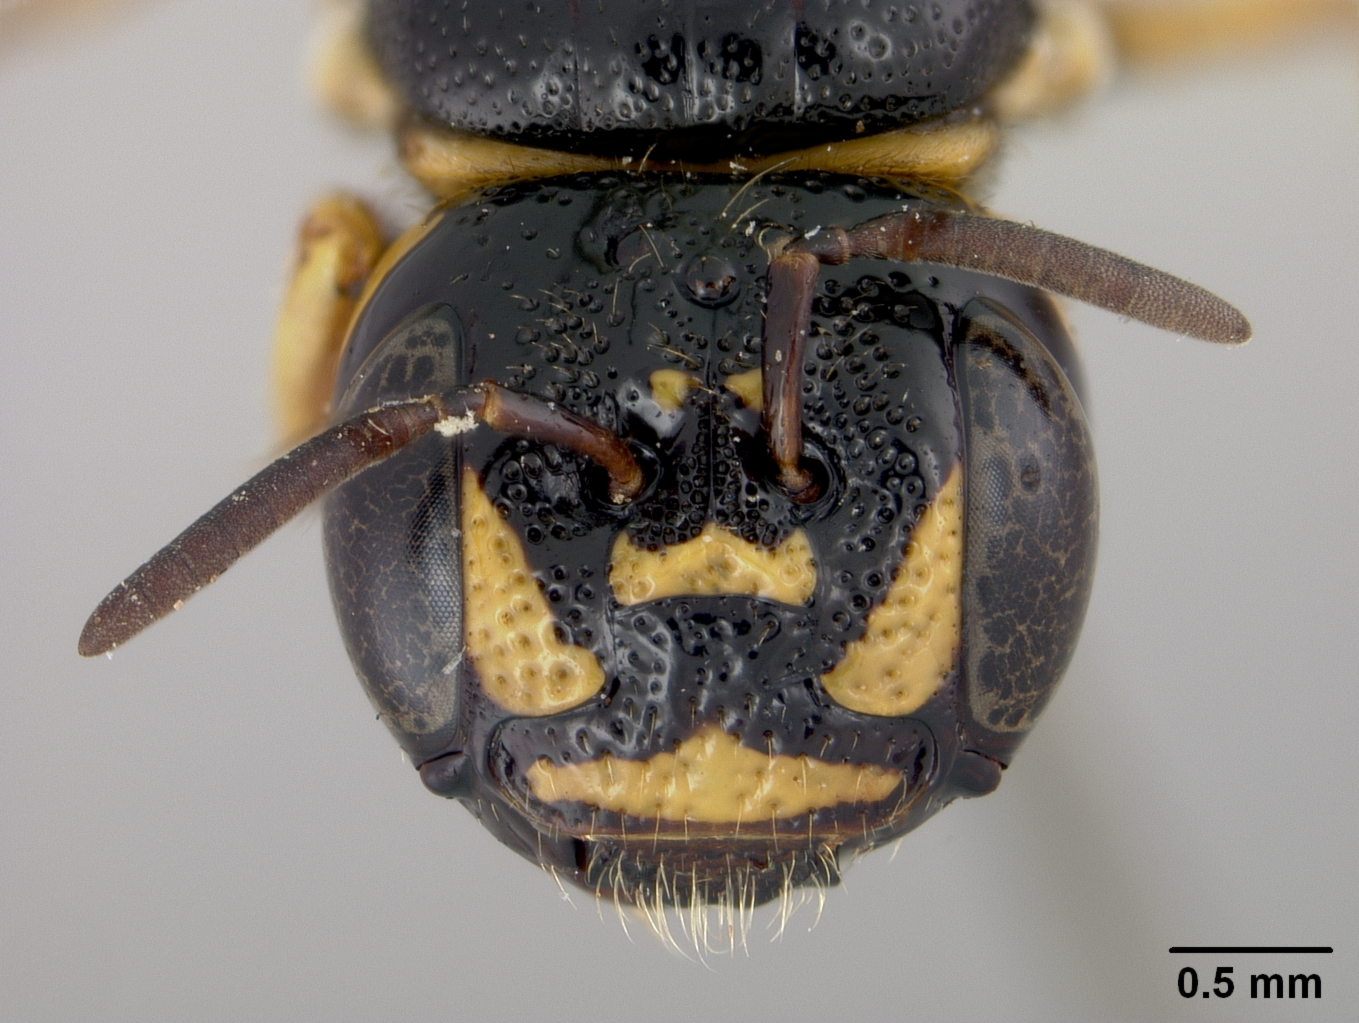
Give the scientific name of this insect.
Ceratina bicuneata
